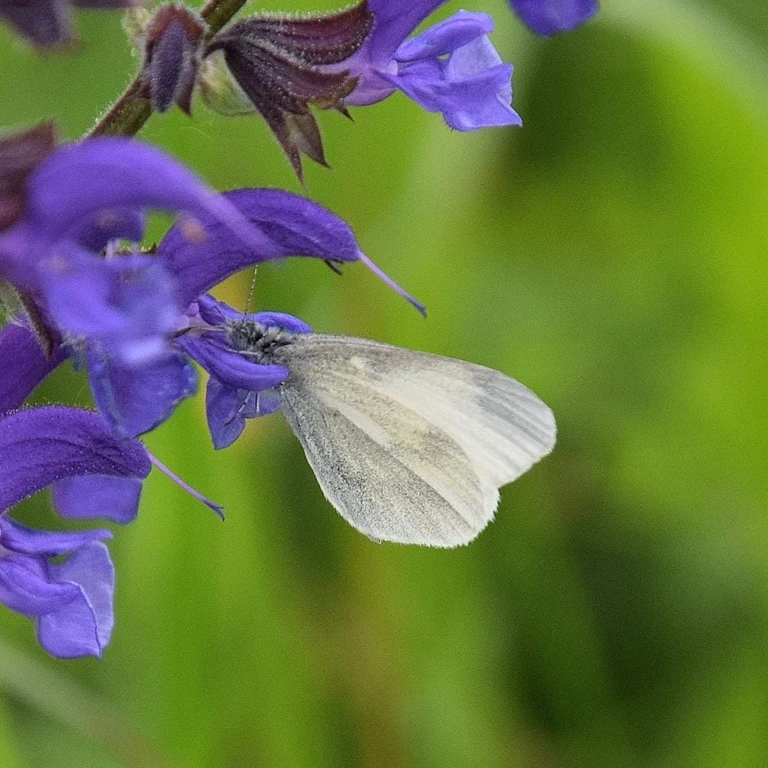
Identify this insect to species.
Leptidea sinapis/juvernica
